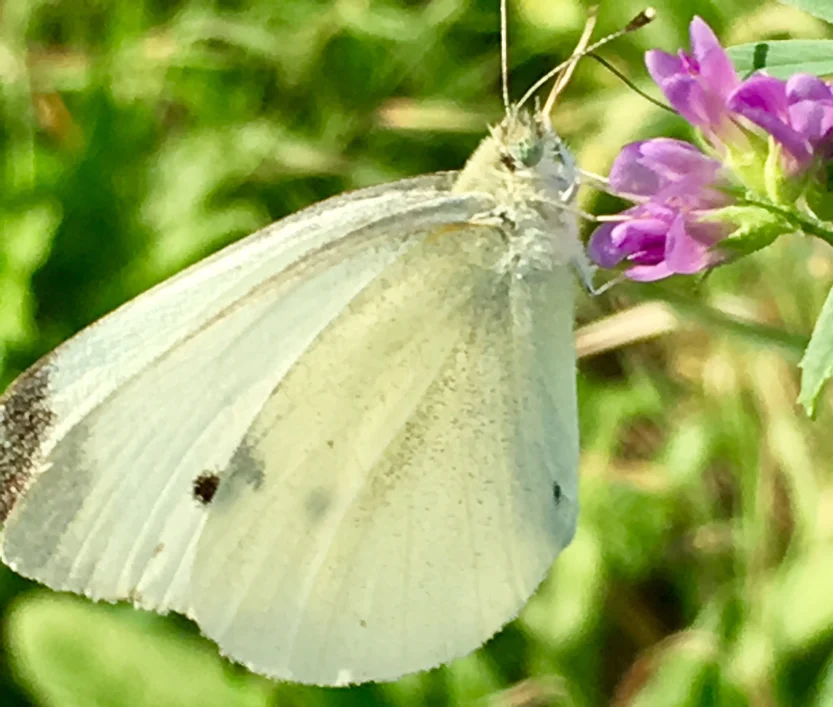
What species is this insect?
Pieris rapae
